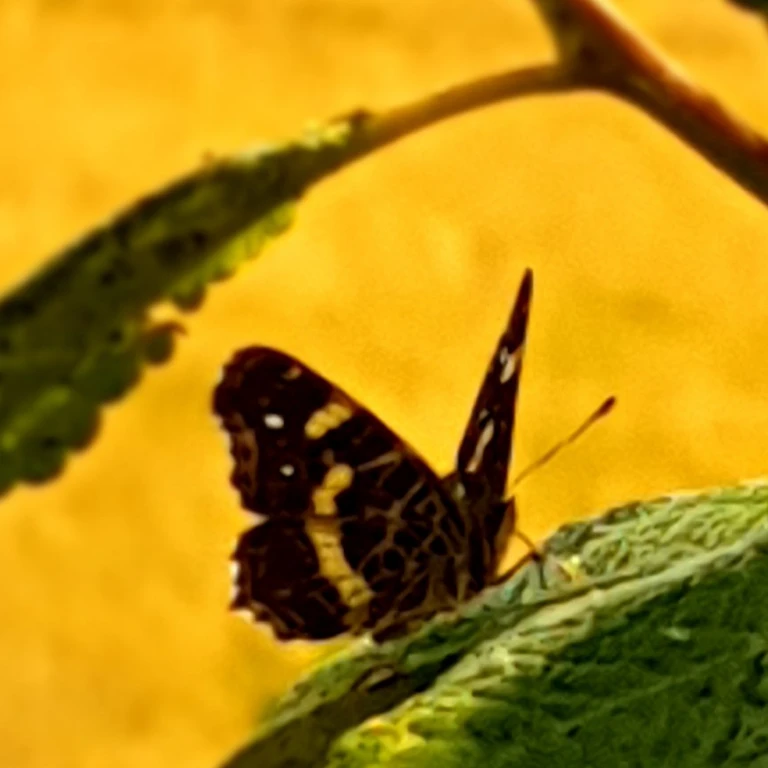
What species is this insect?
Araschnia levana
